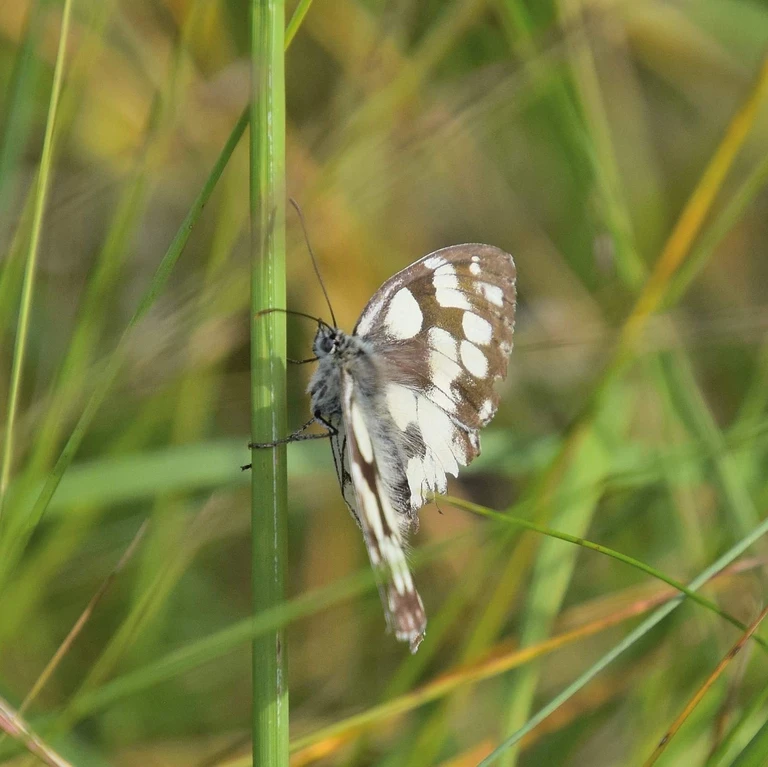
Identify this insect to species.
Melanargia galathea
